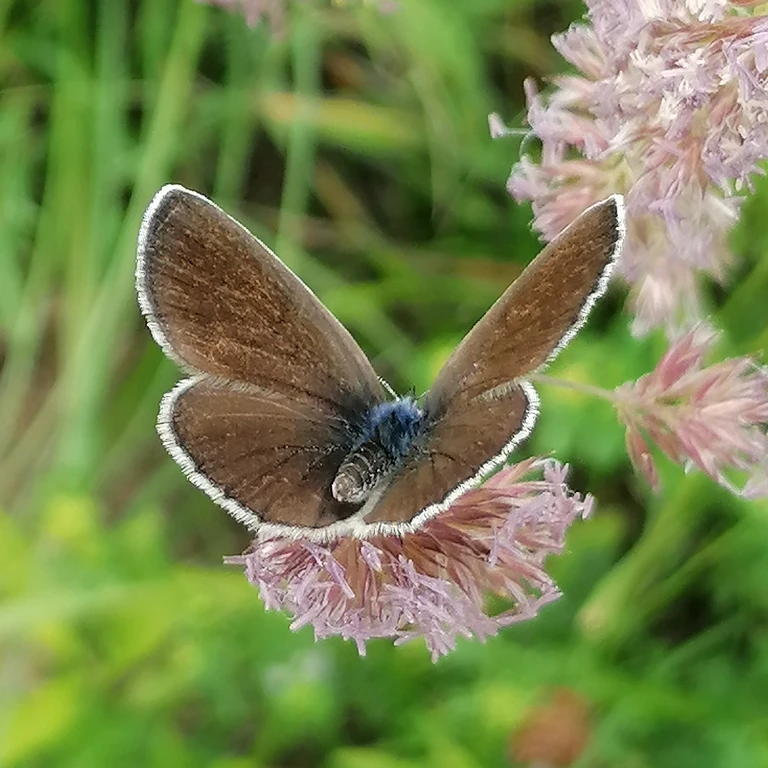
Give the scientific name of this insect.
Glaucopsyche alexis
